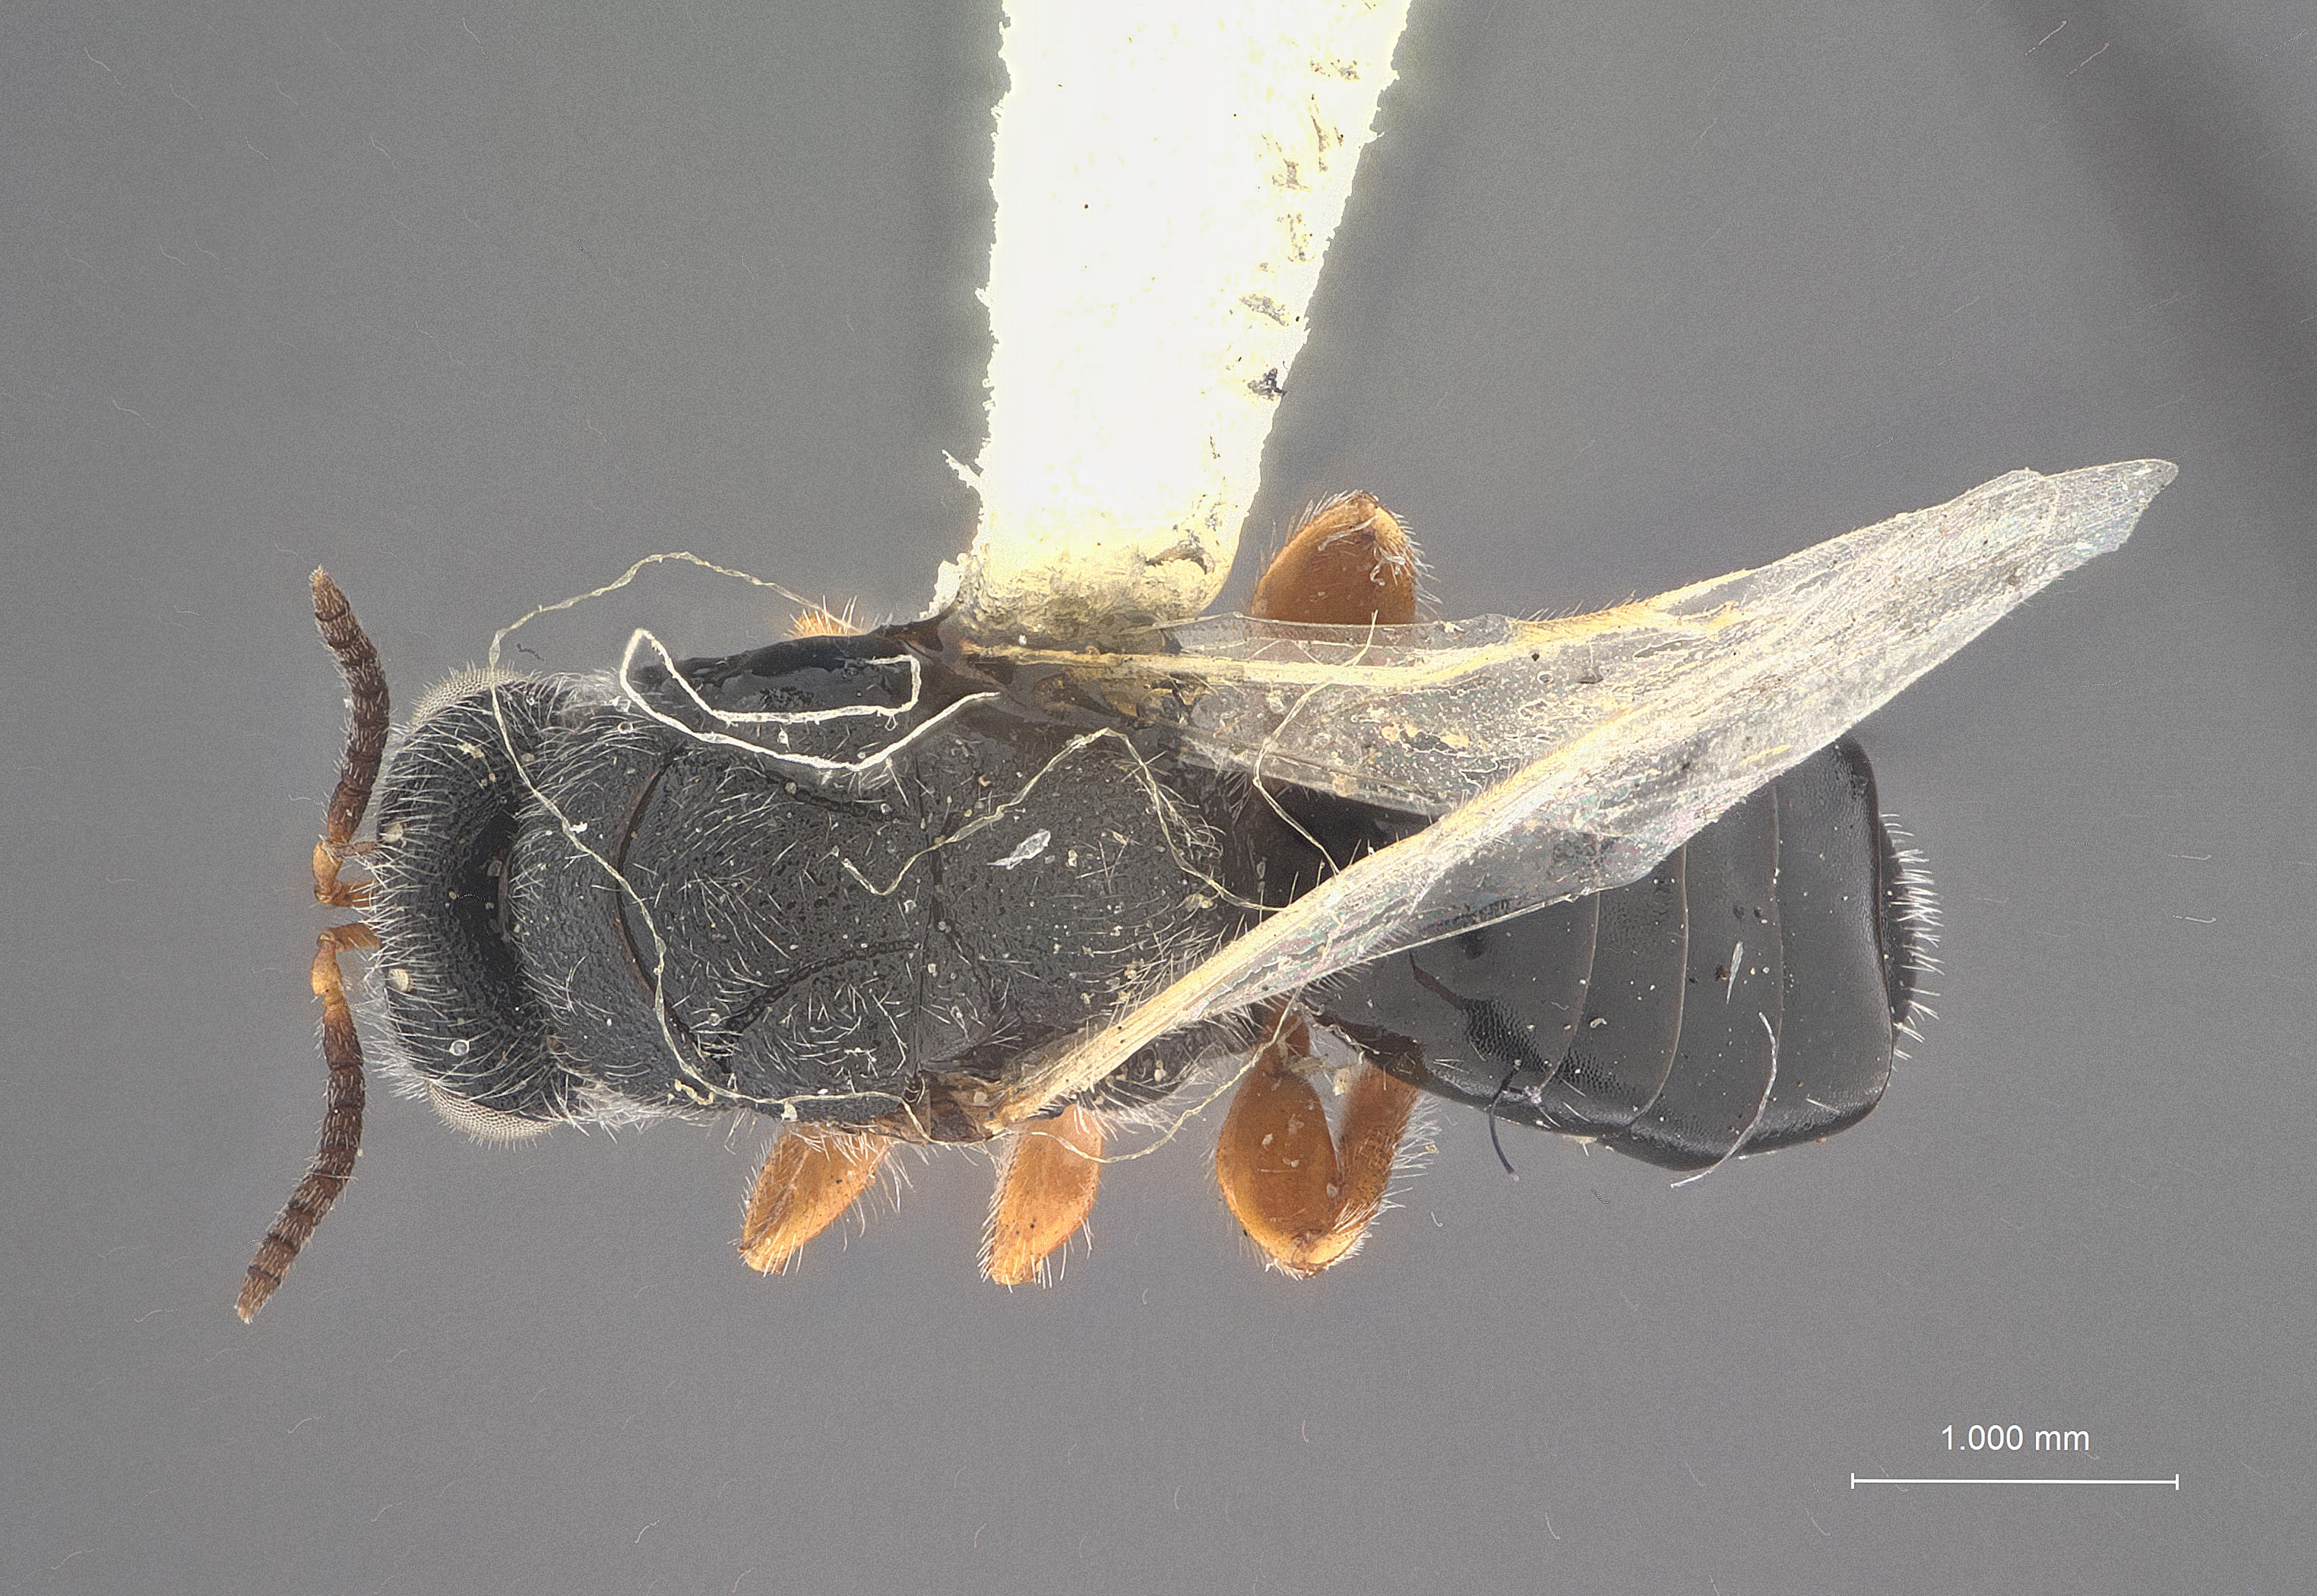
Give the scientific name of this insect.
Cathilaria rigidae
